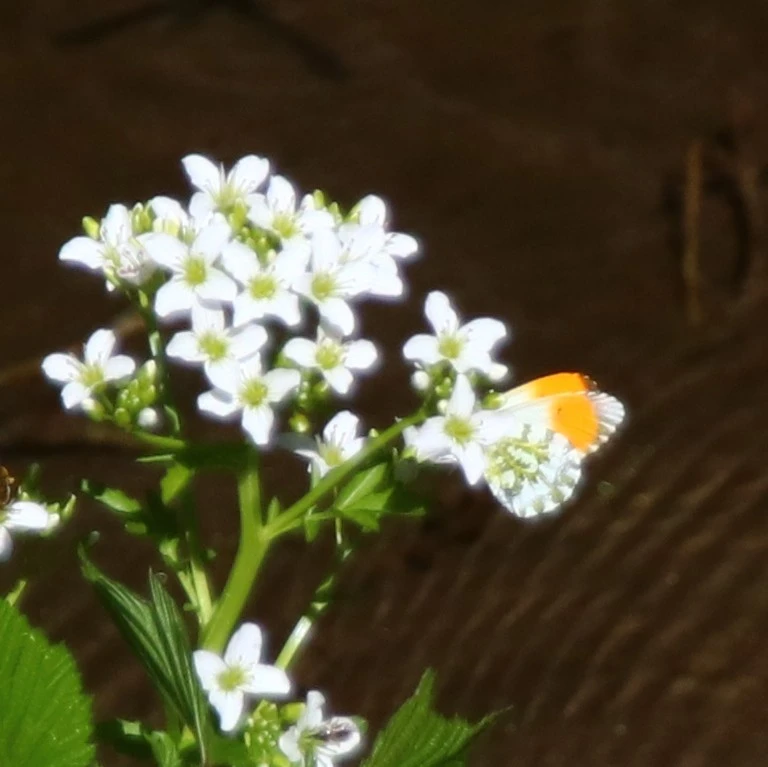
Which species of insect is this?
Anthocharis cardamines
